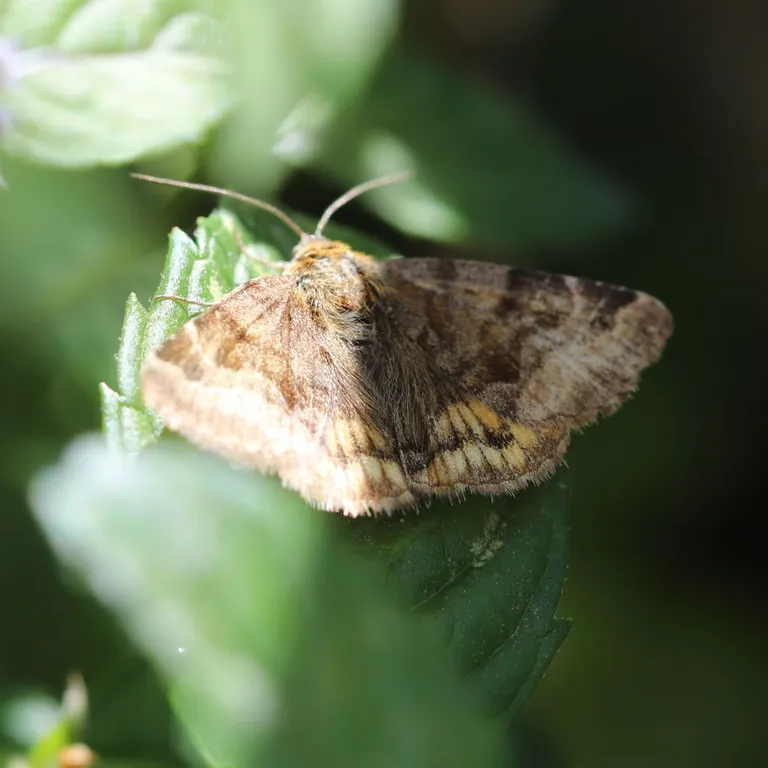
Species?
Euclidia glyphica
